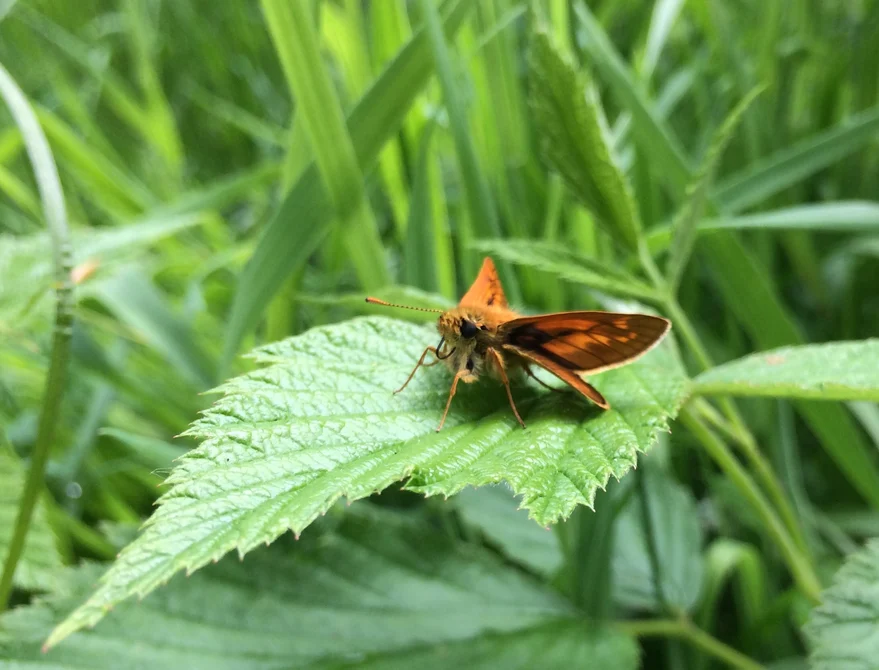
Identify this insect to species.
Ochlodes sylvanus (also Ochlodes venata)
